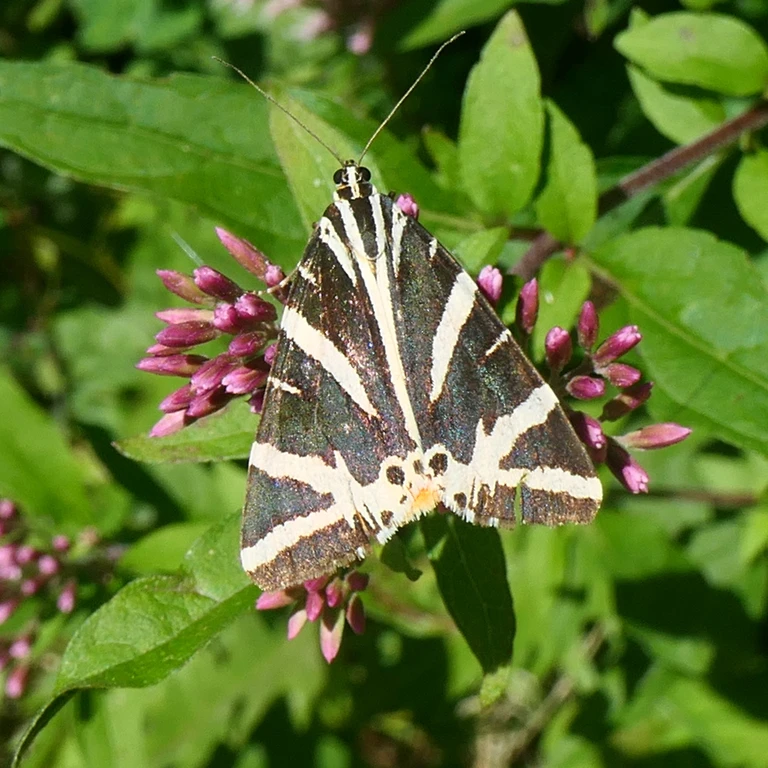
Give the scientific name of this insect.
Euplagia quadripunctaria
